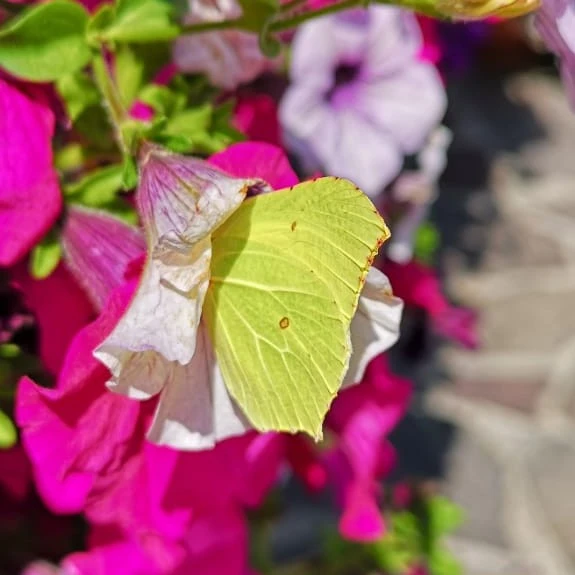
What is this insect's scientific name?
Gonepteryx rhamni
